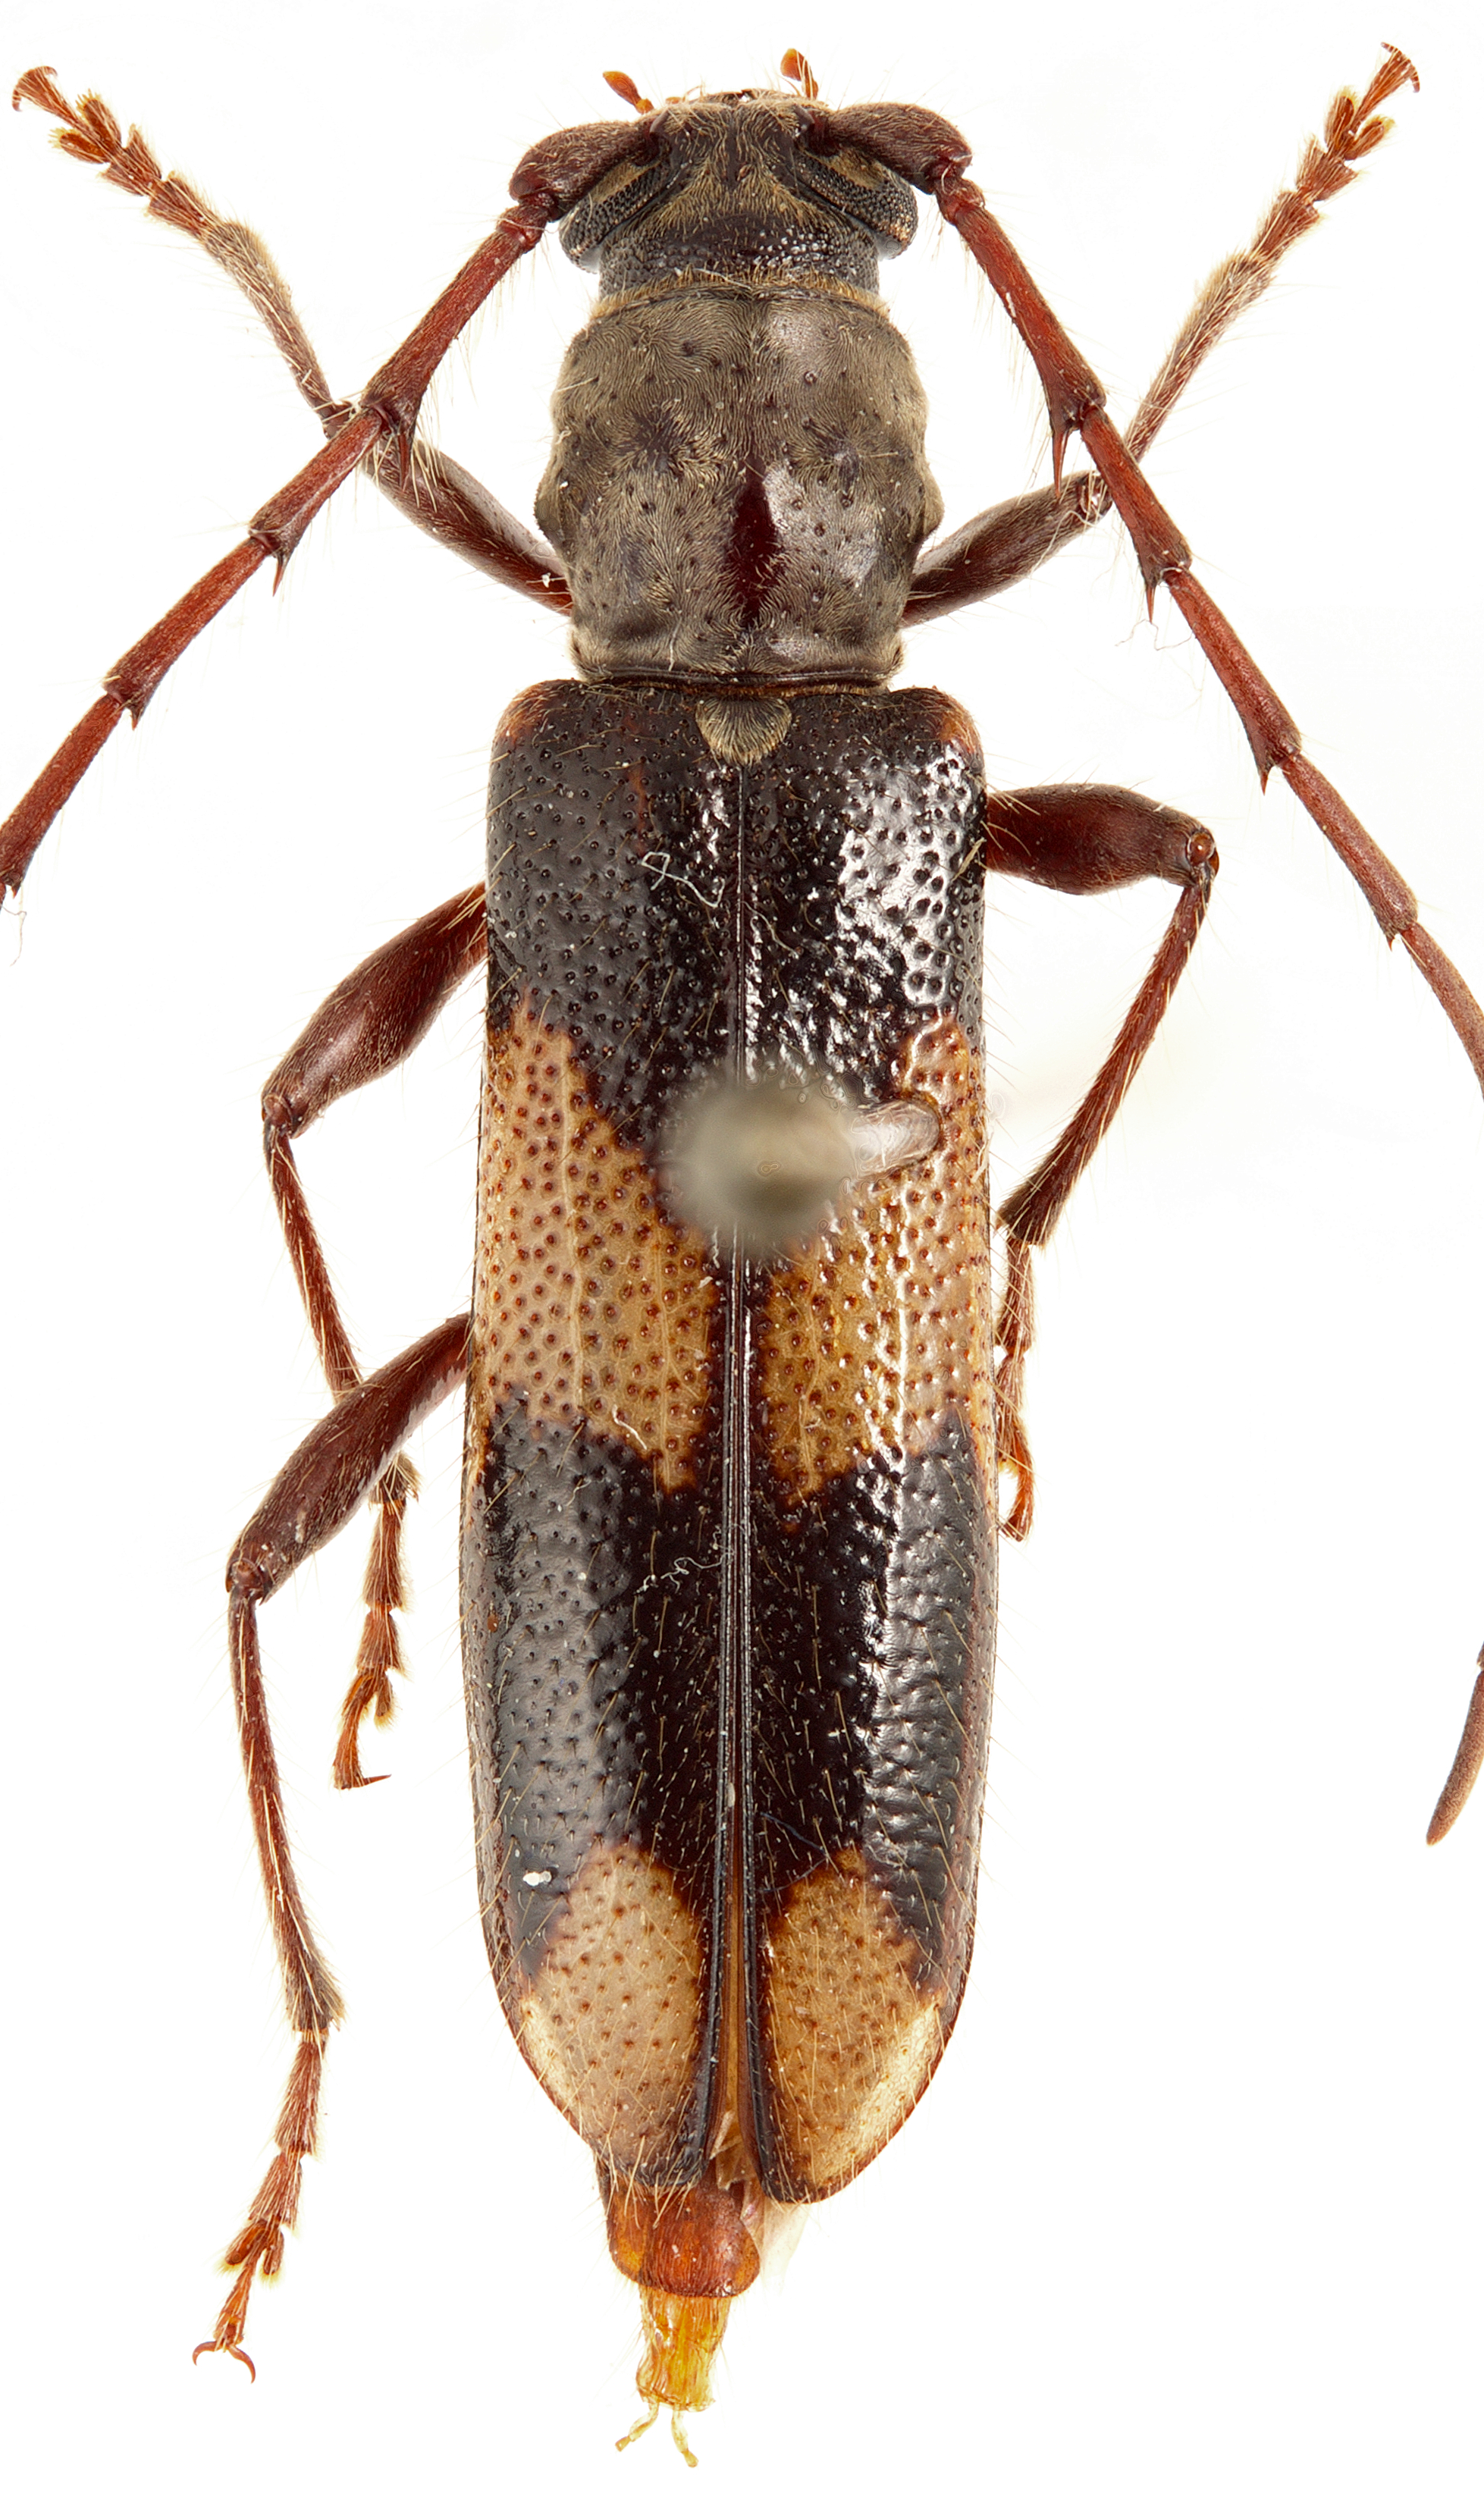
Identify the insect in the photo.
Amorupi hudepohli
